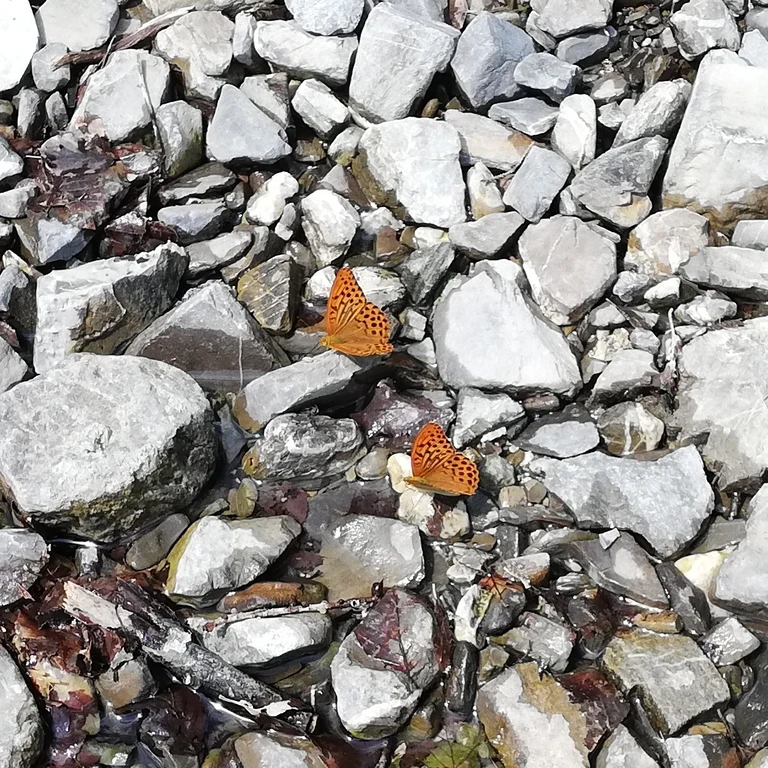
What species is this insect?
Argynnis paphia
